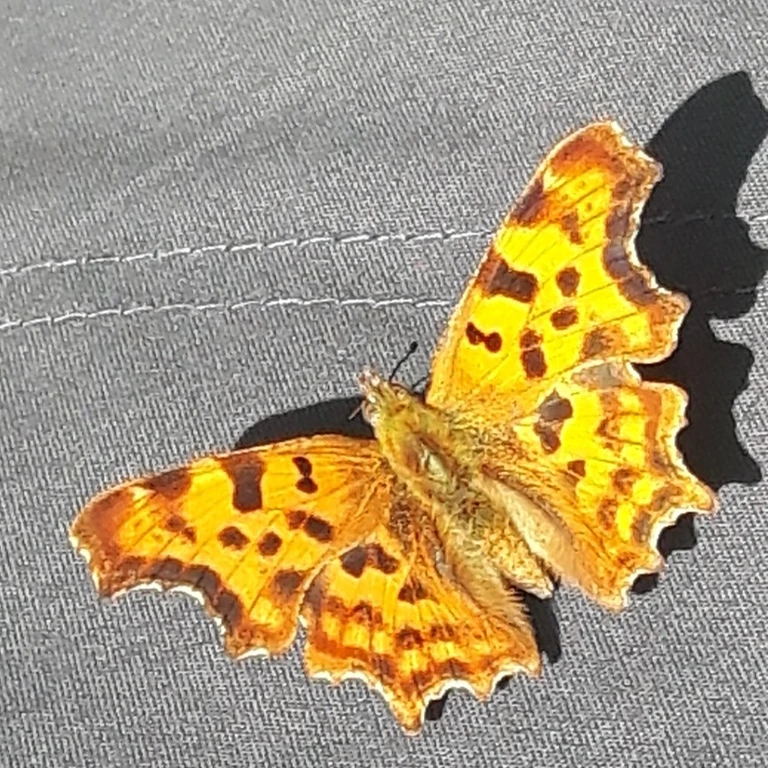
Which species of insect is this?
Polygonia c-album
